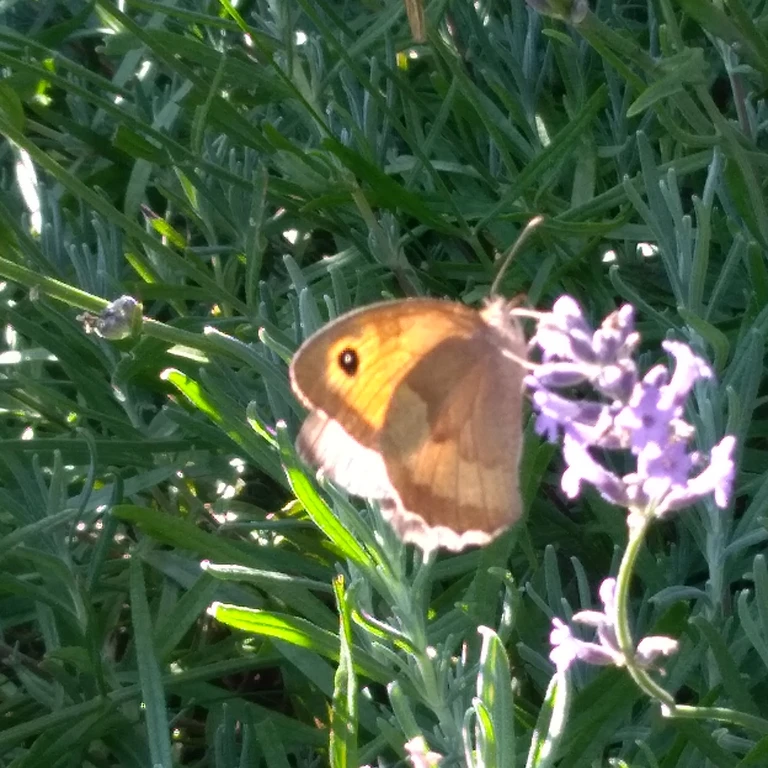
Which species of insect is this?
Maniola jurtina
